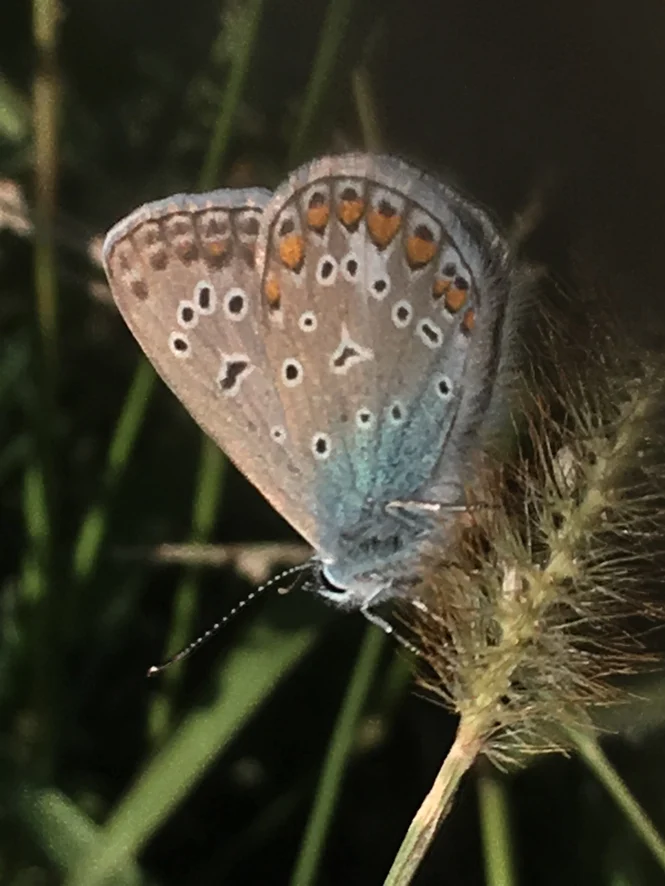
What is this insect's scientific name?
Polyommatus icarus
